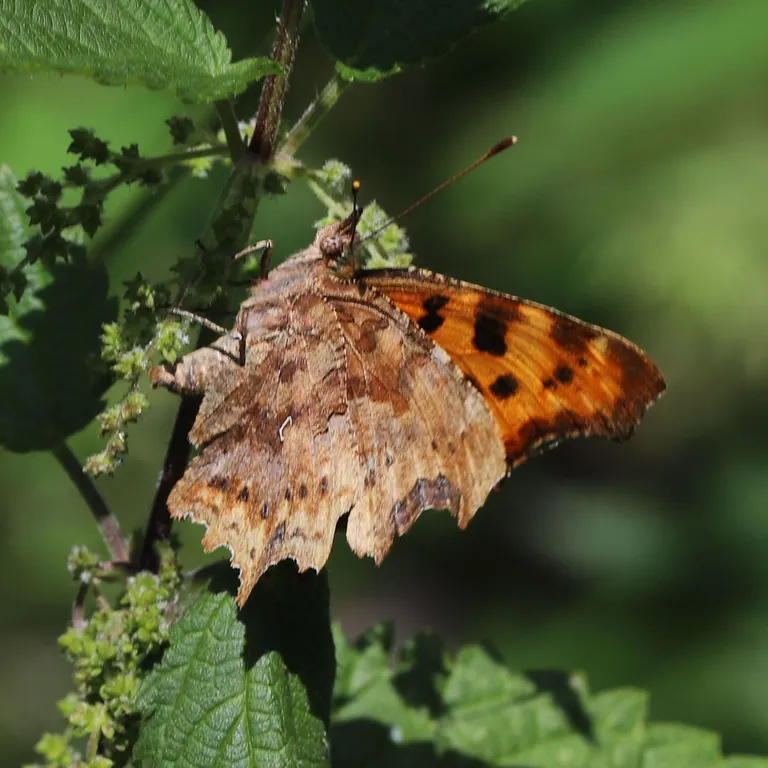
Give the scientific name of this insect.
Polygonia c-album
